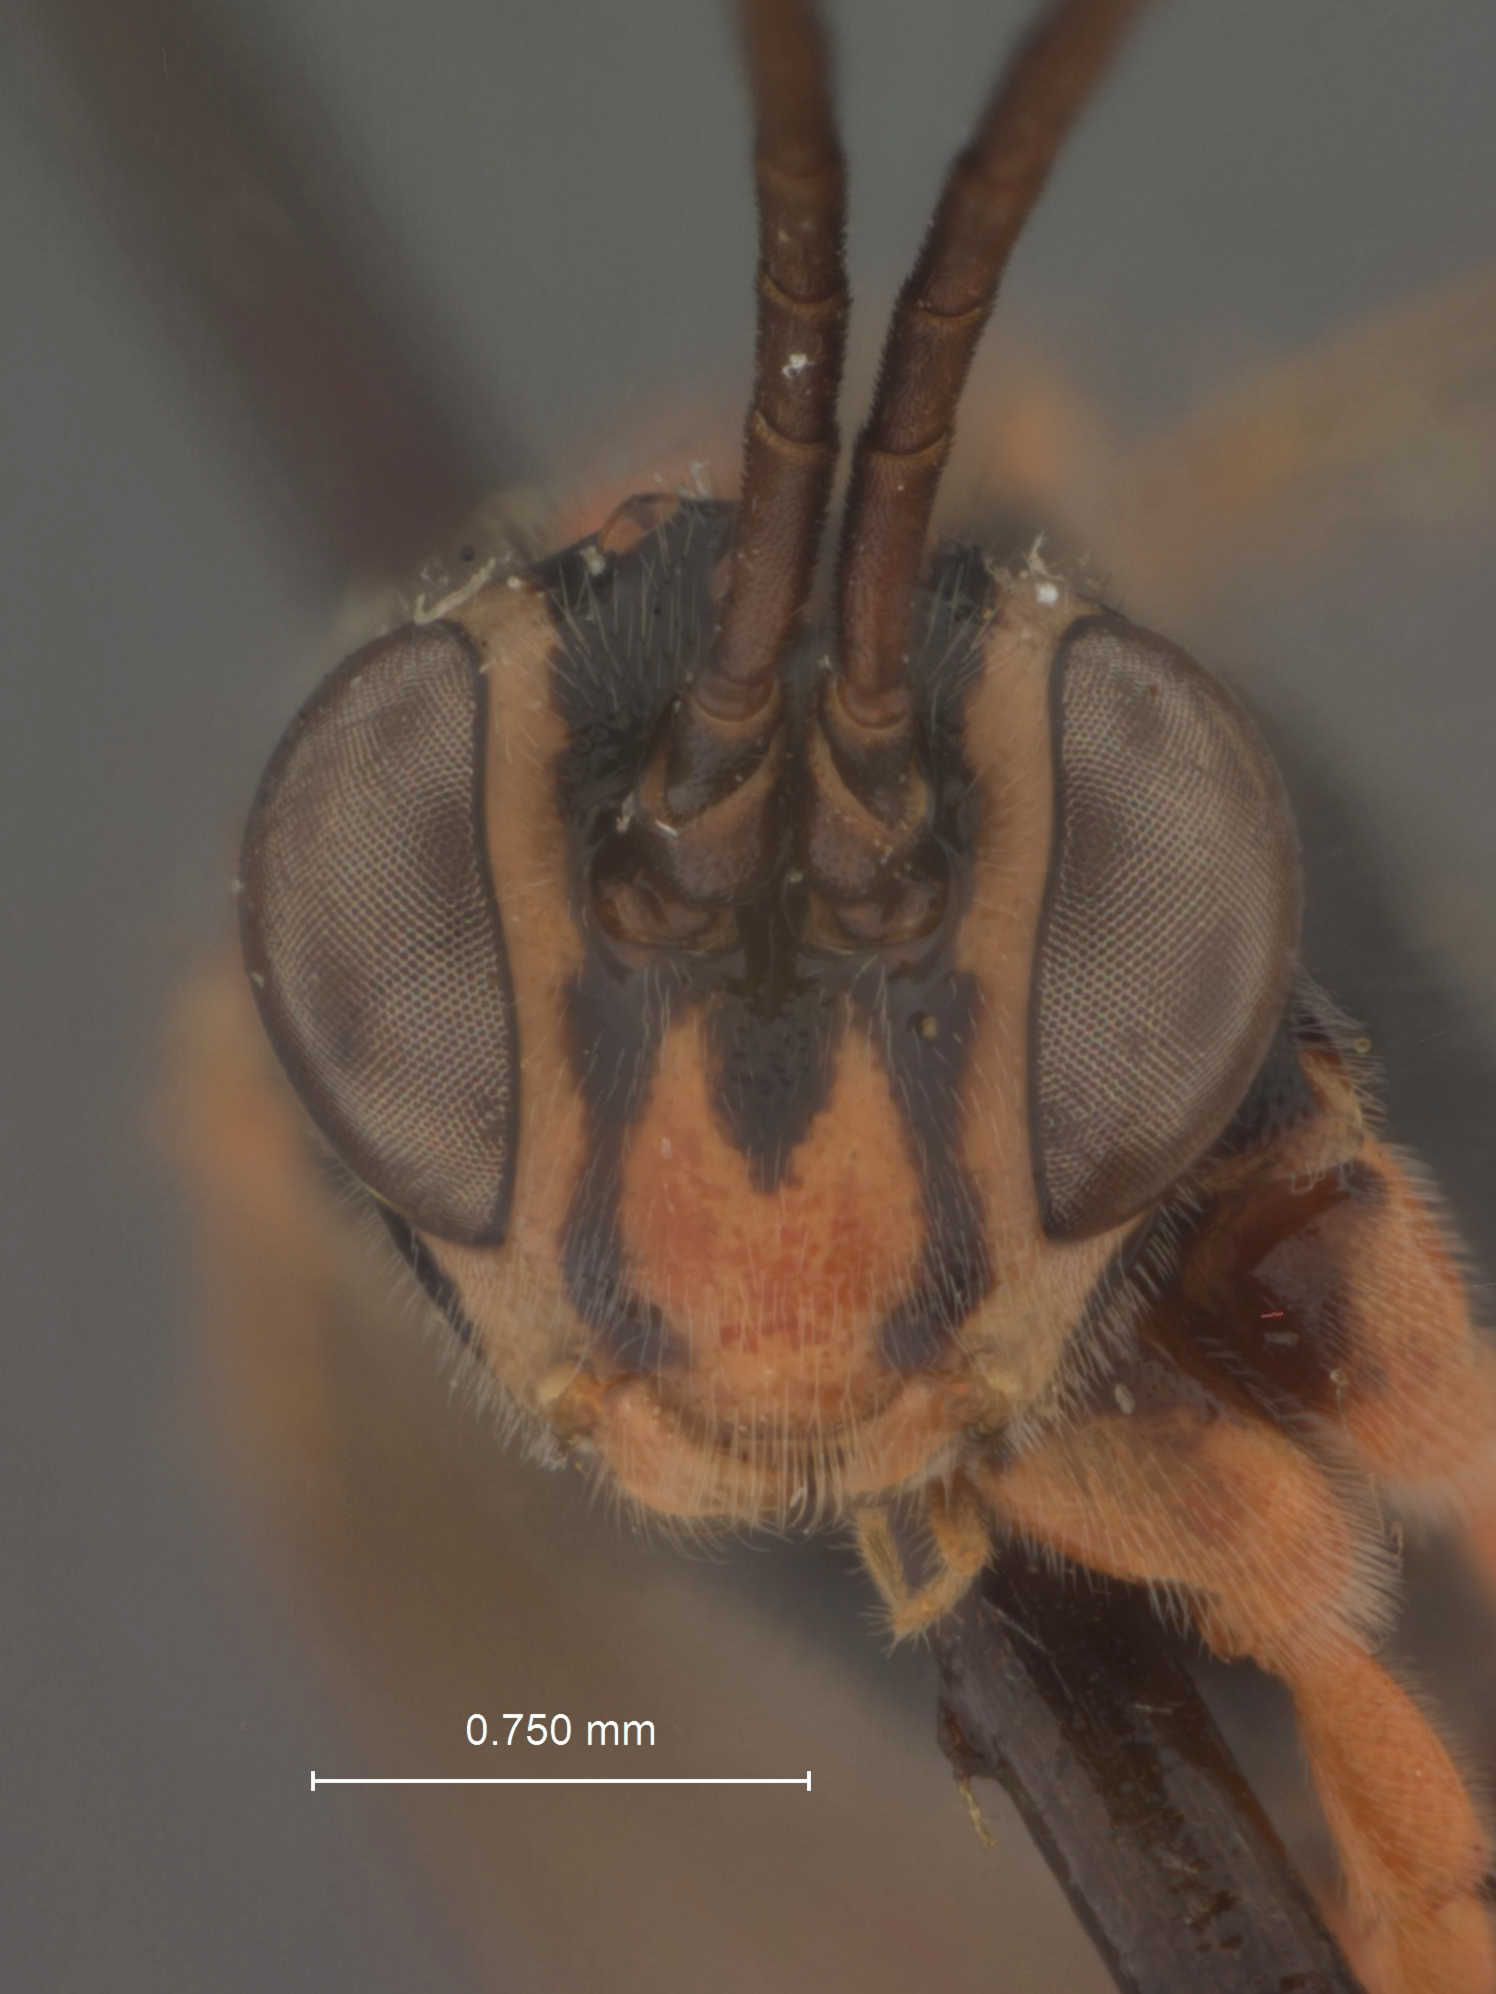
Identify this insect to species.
Syzeuctus epischiniae
